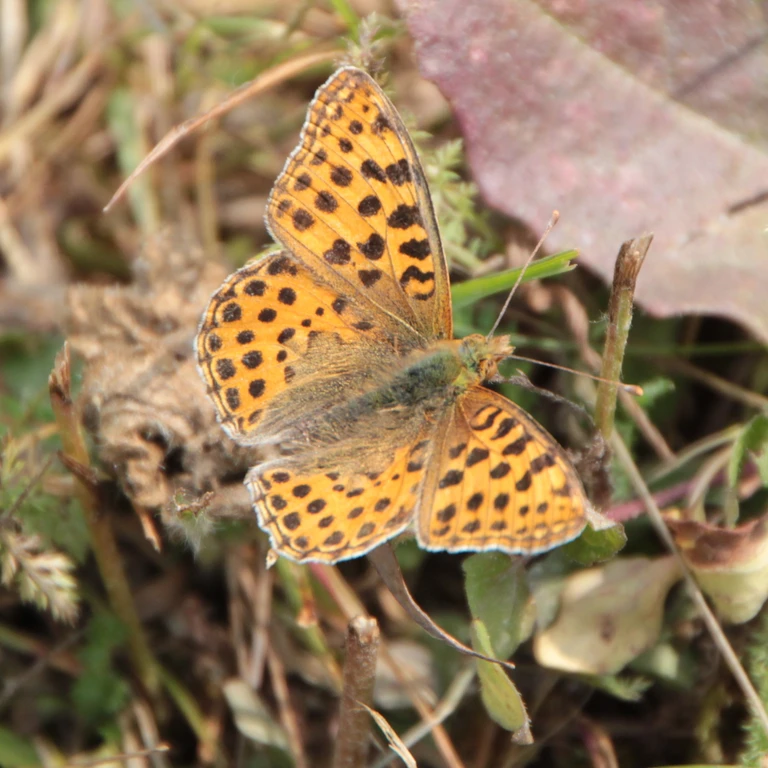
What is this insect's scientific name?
Issoria lathonia
